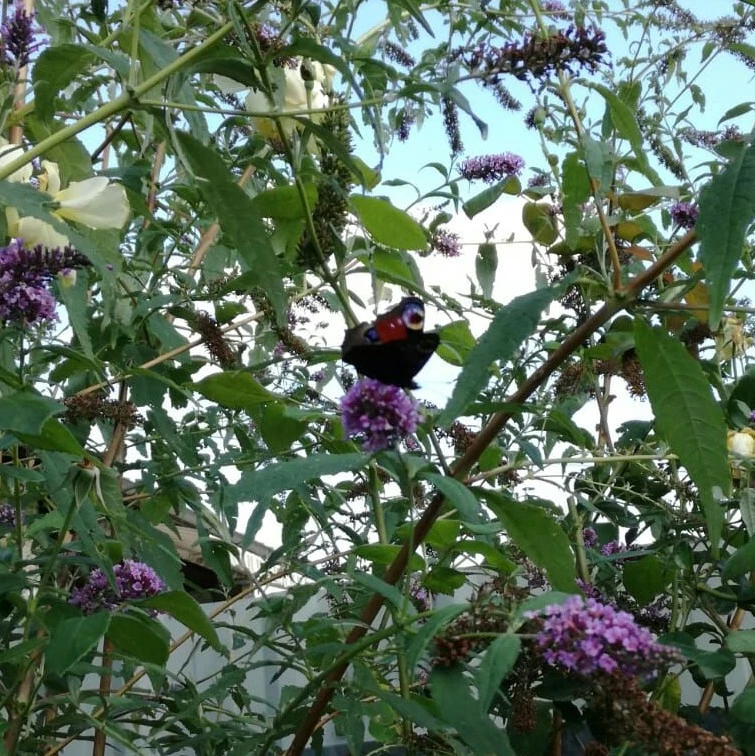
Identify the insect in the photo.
Aglais io
